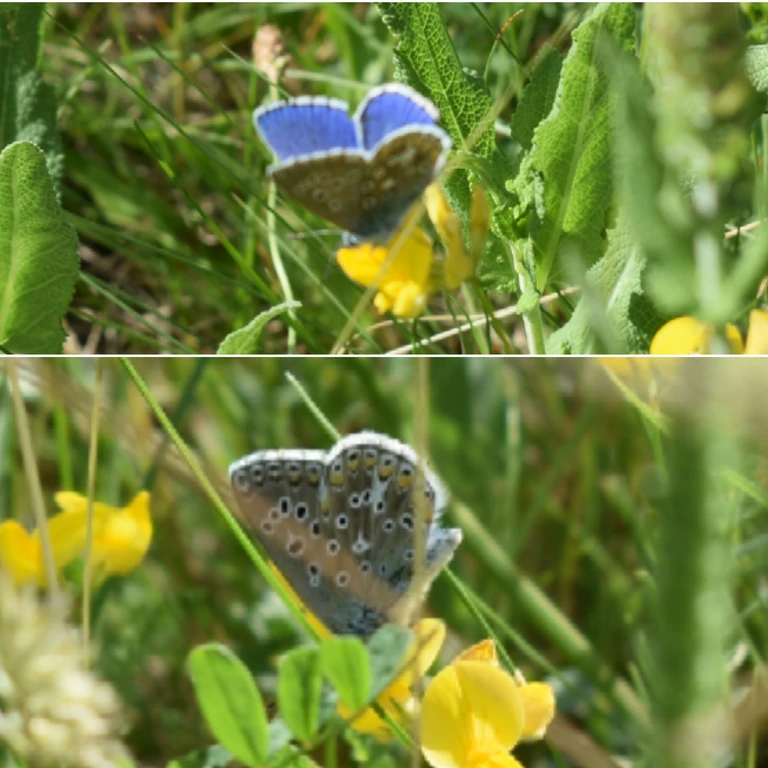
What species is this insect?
Lysandra bellargus
